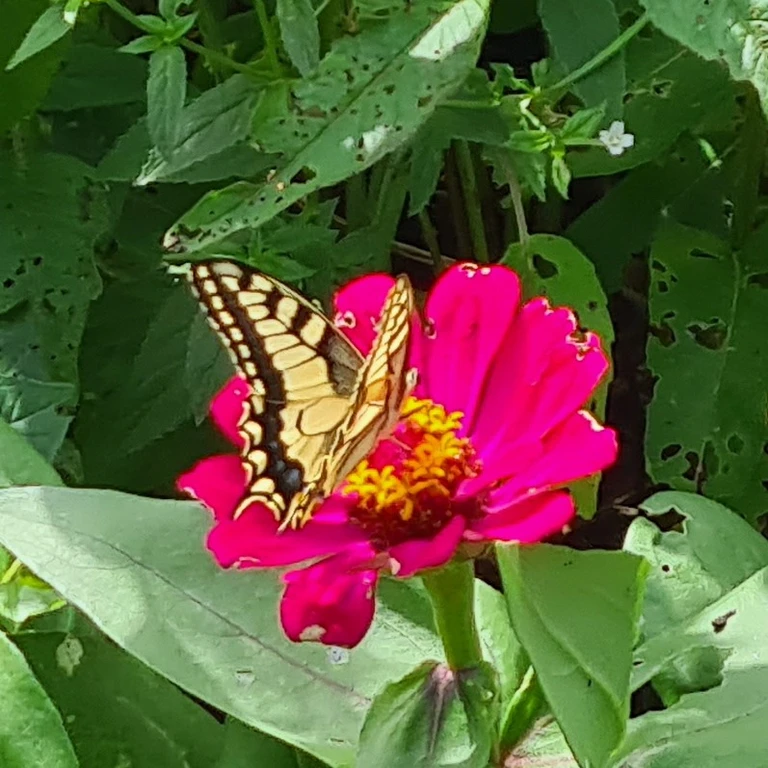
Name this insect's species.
Papilio machaon
